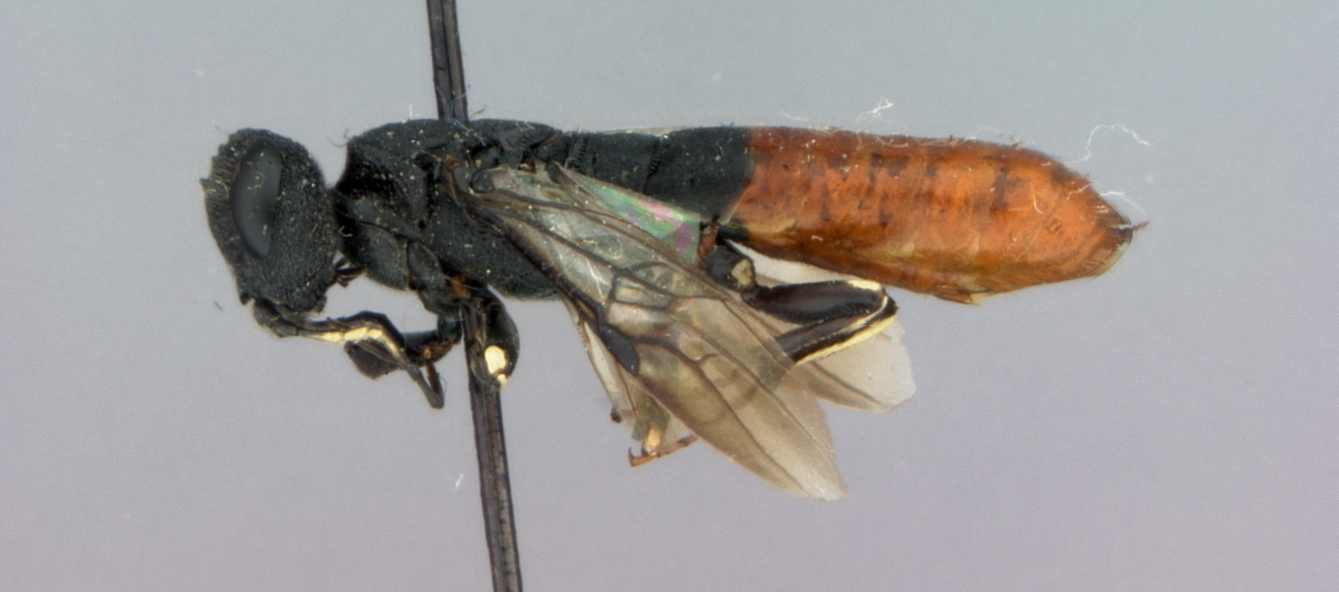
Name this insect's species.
Oryssus abietis
